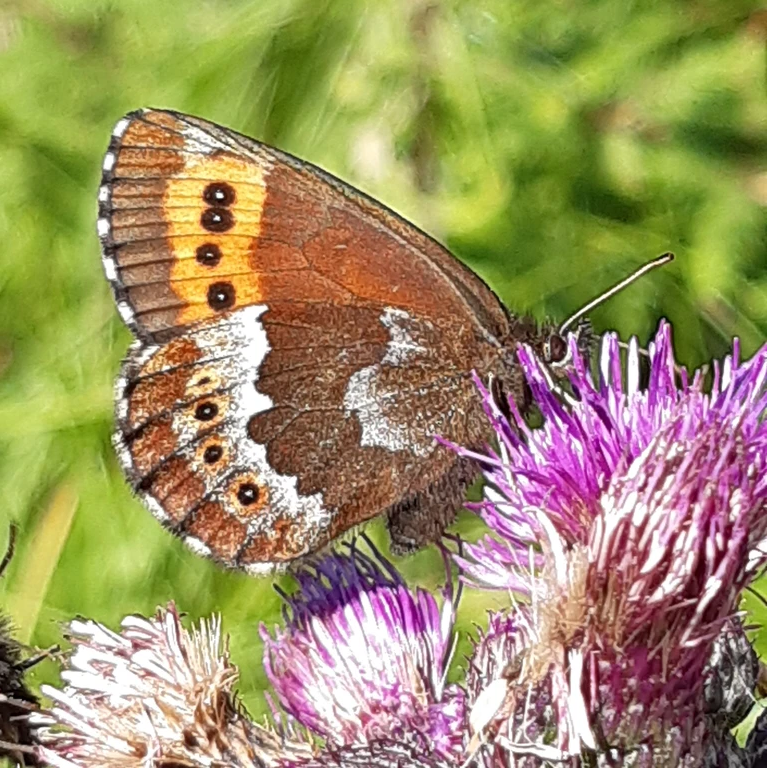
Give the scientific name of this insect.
Erebia euryale
